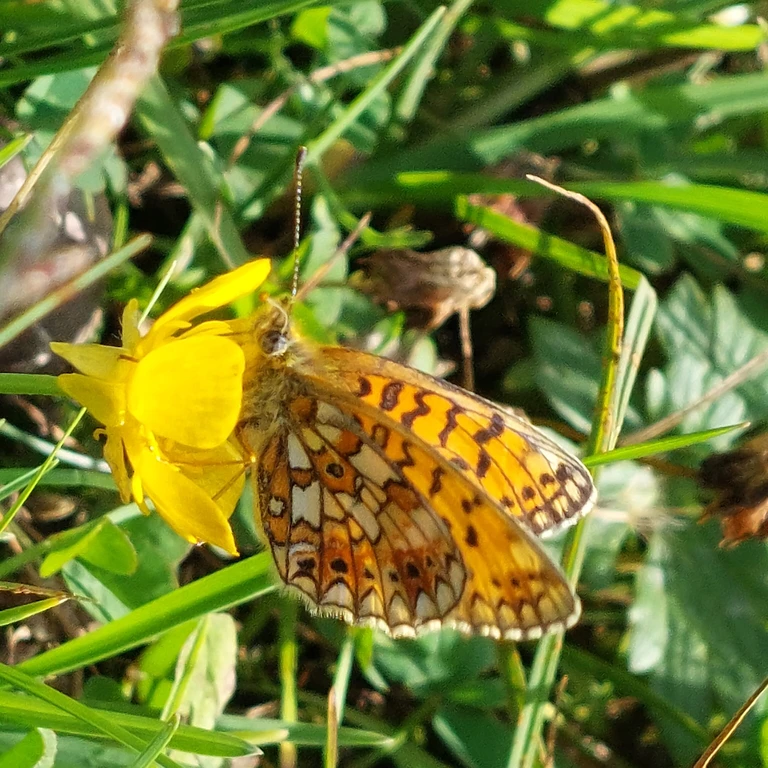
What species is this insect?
Boloria selene
